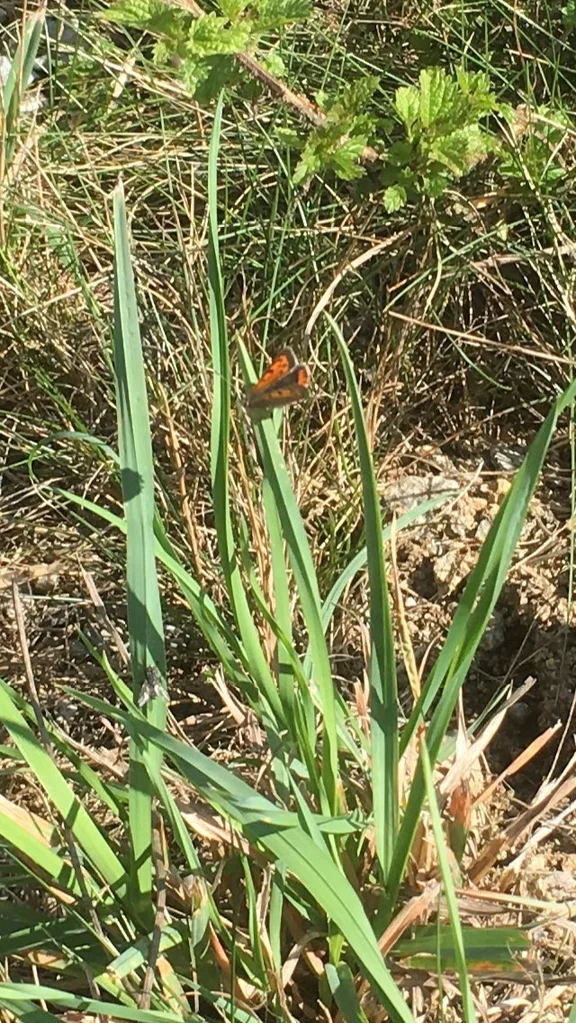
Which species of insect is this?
Lycaena phlaeas
